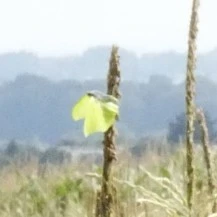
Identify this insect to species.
Gonepteryx rhamni
